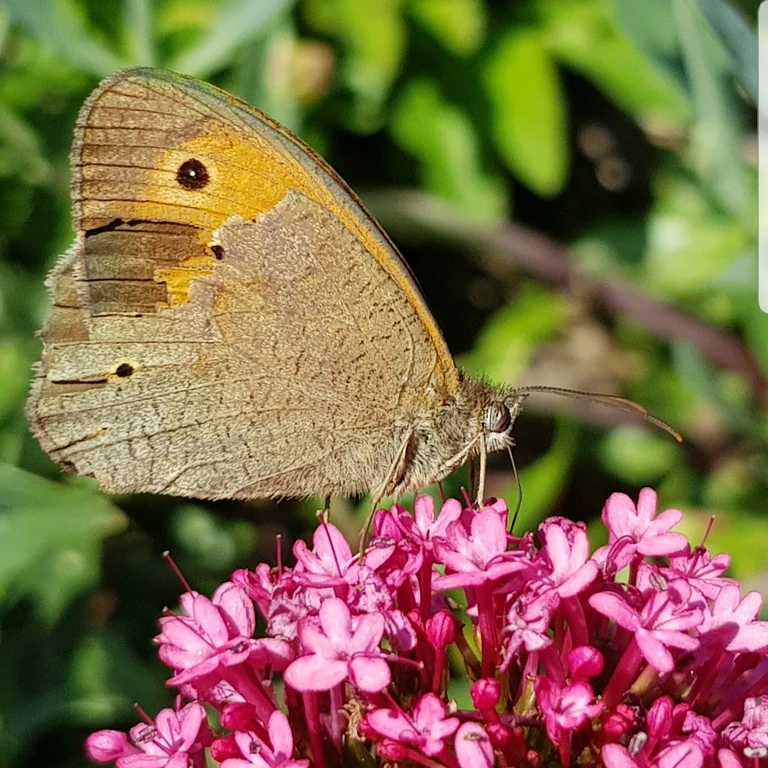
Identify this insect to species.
Maniola jurtina
